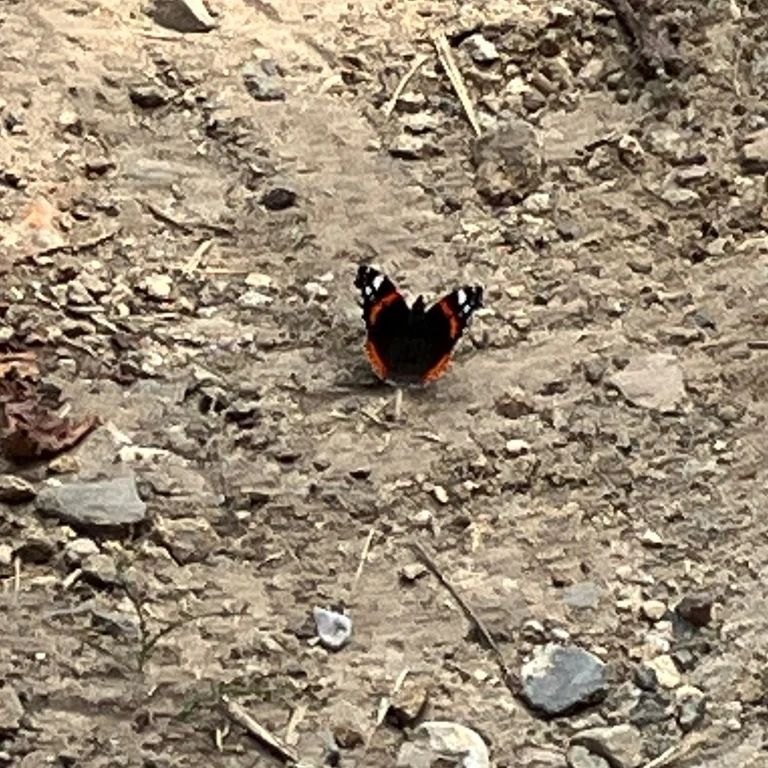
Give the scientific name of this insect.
Vanessa atalanta
